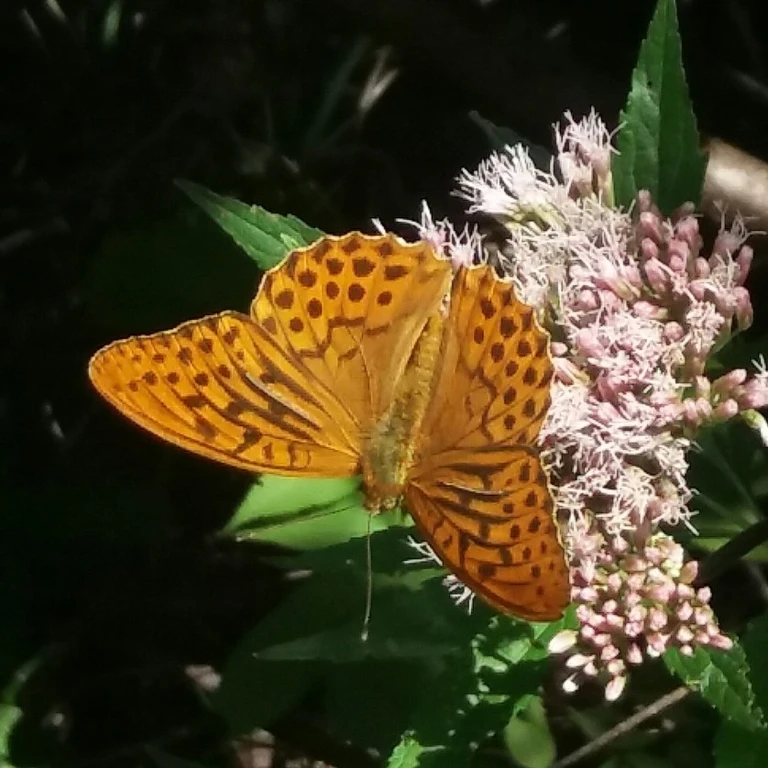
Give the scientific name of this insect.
Argynnis paphia
